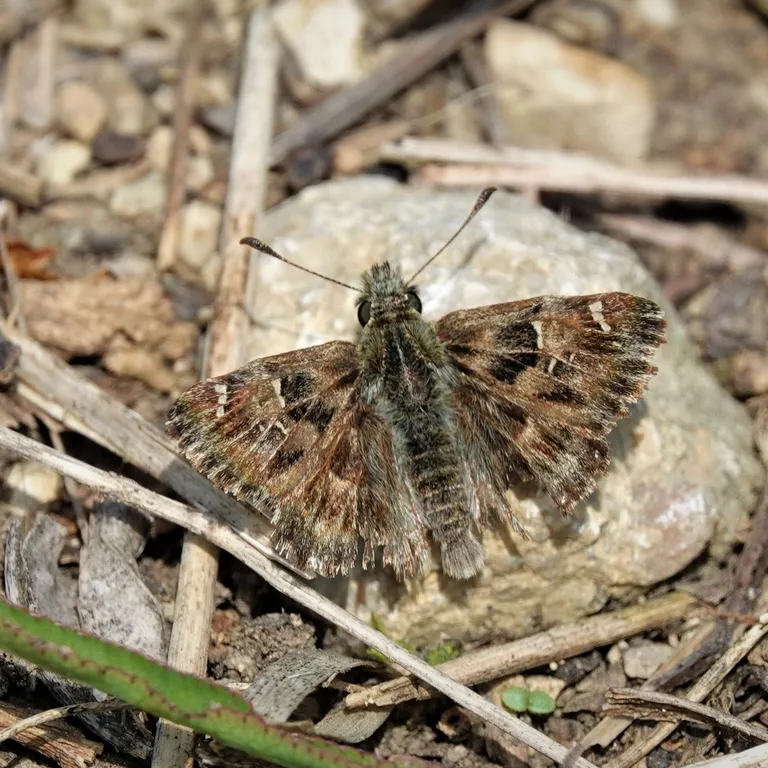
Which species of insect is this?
Carcharodus alceae
